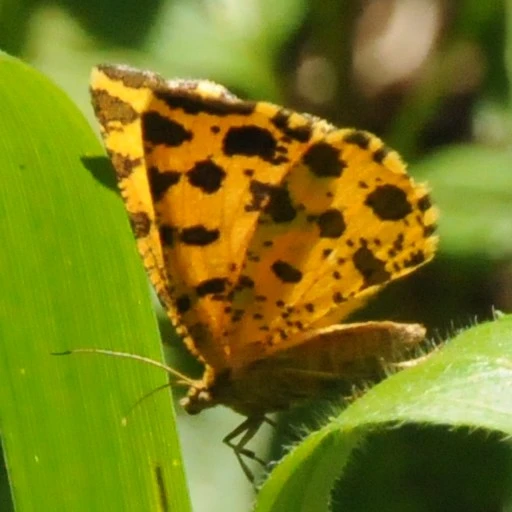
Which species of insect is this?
Pseudopanthera macularia
